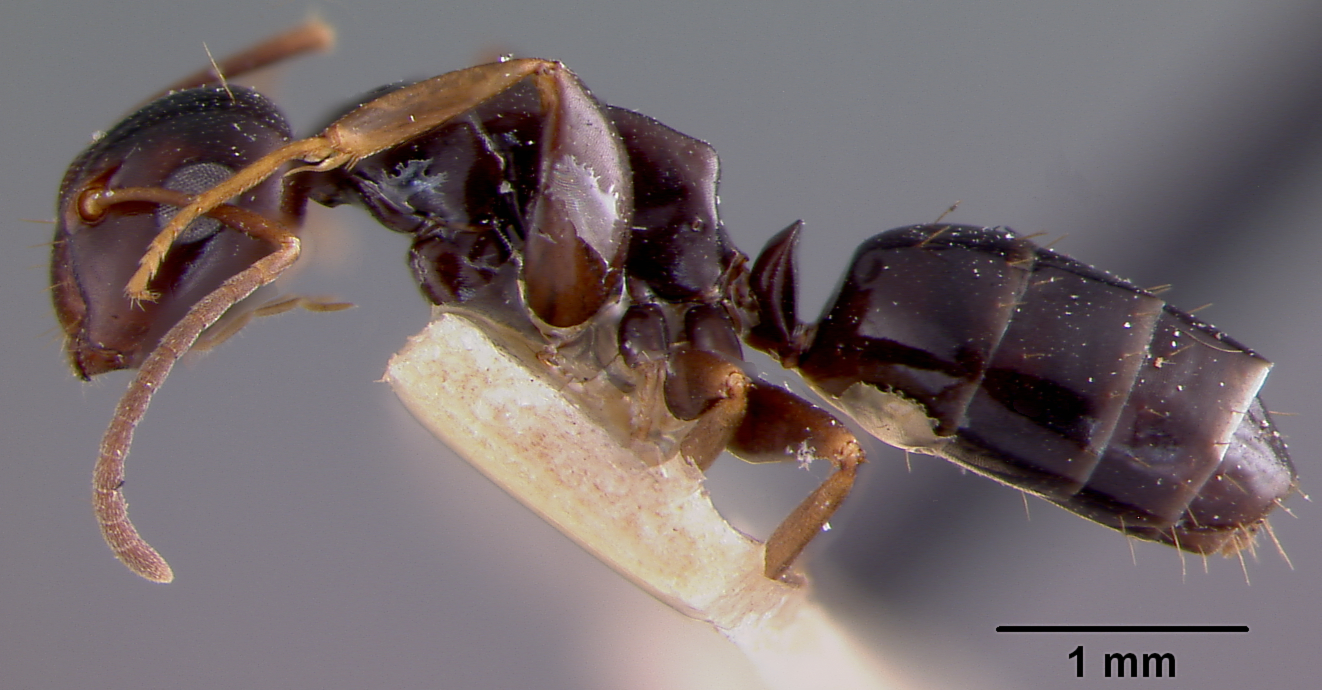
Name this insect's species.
Camponotus howensis
